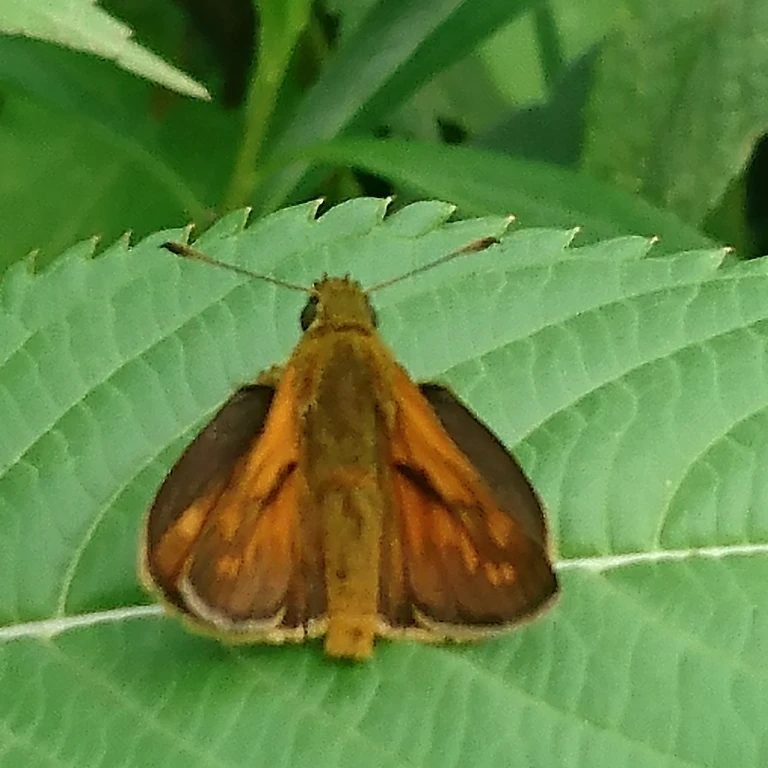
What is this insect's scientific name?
Ochlodes sylvanus (also Ochlodes venata)
